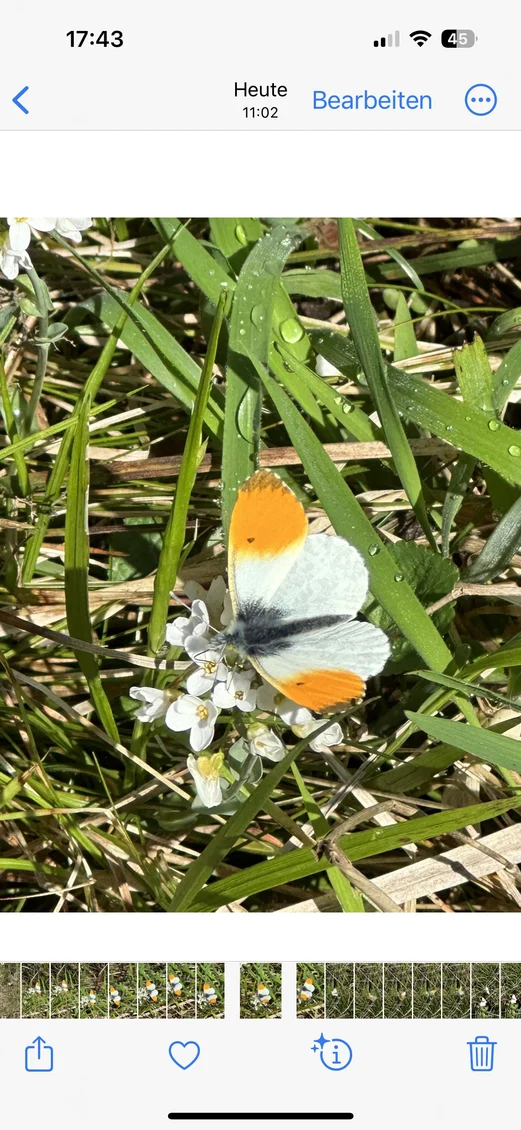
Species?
Anthocharis cardamines
